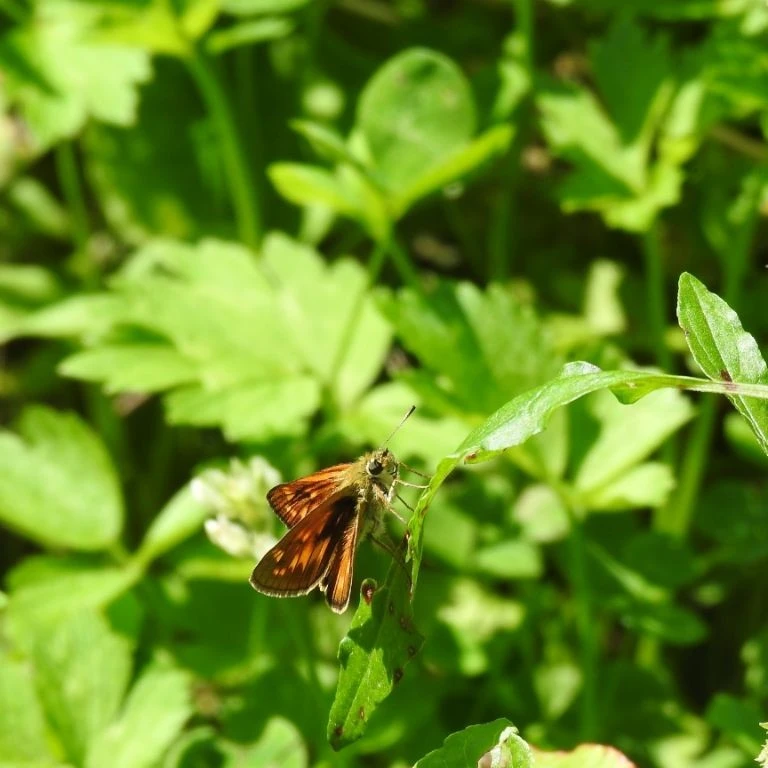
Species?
Ochlodes sylvanus (also Ochlodes venata)
